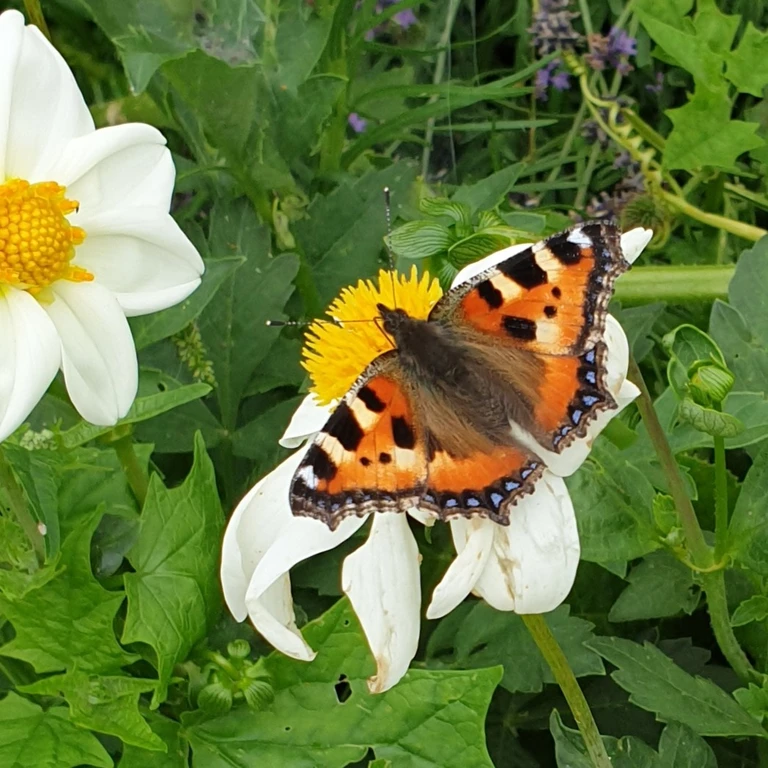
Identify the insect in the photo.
Aglais urticae
